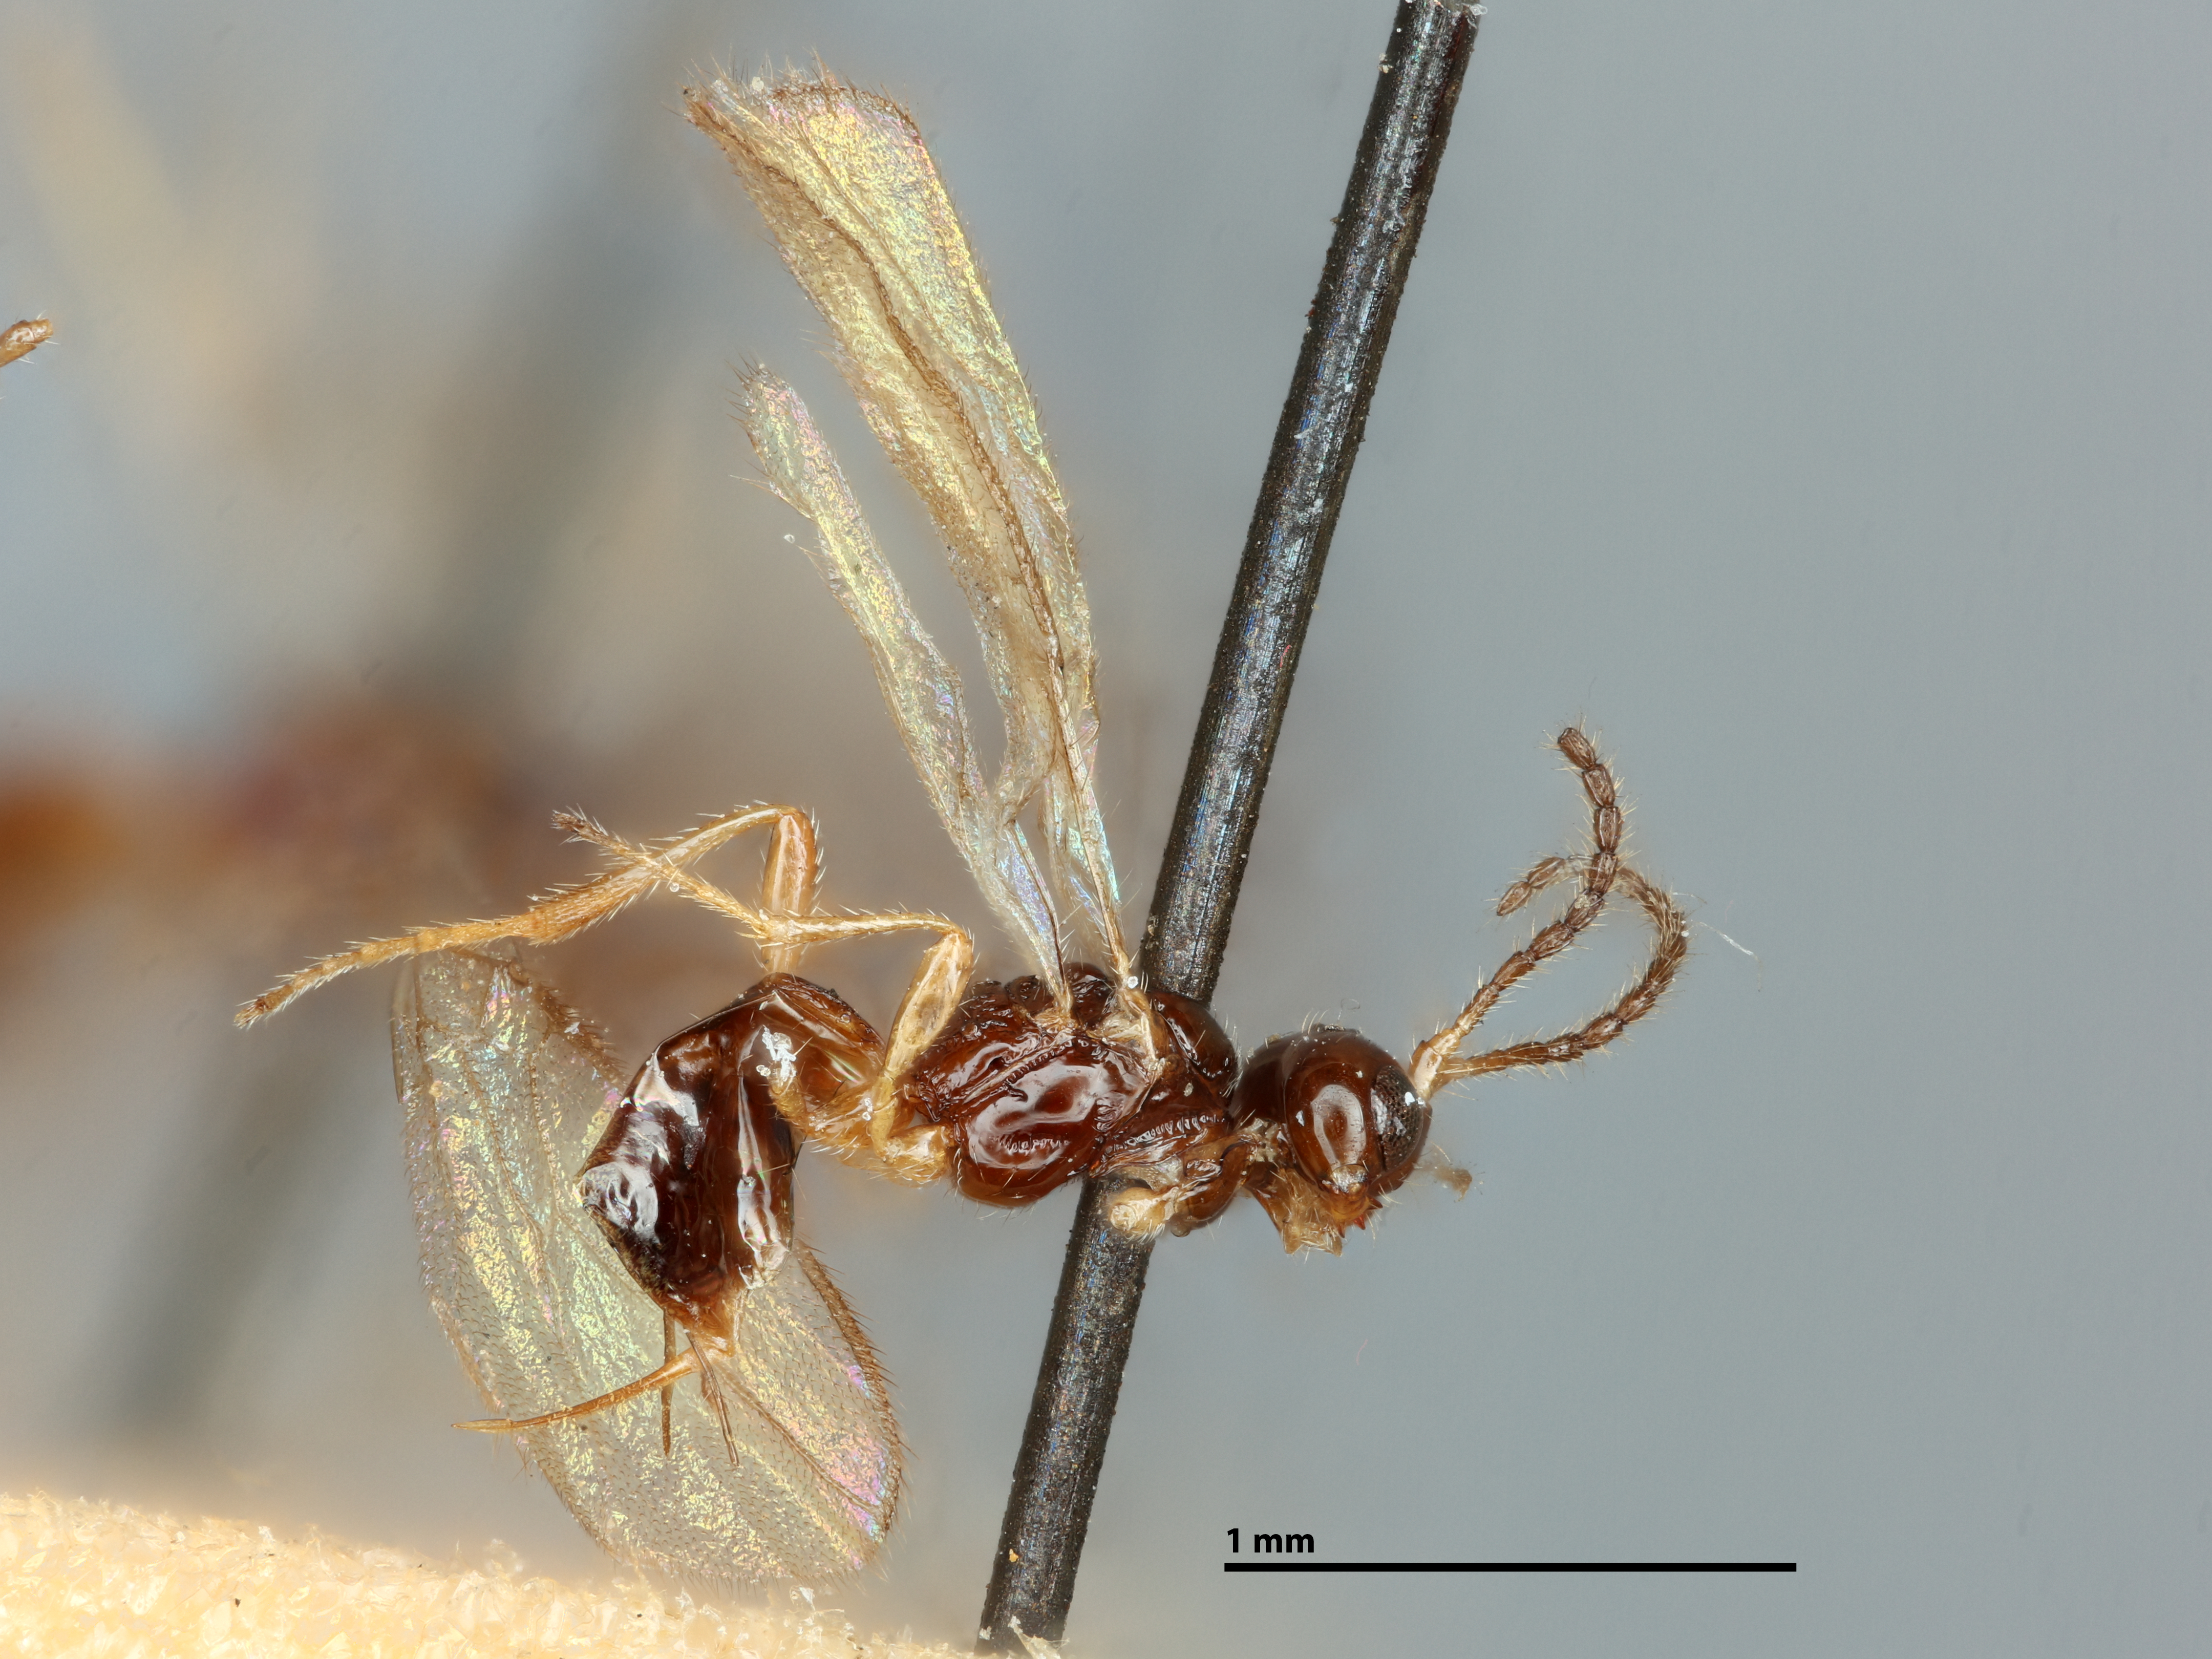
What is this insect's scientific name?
Adelura subcompressa
